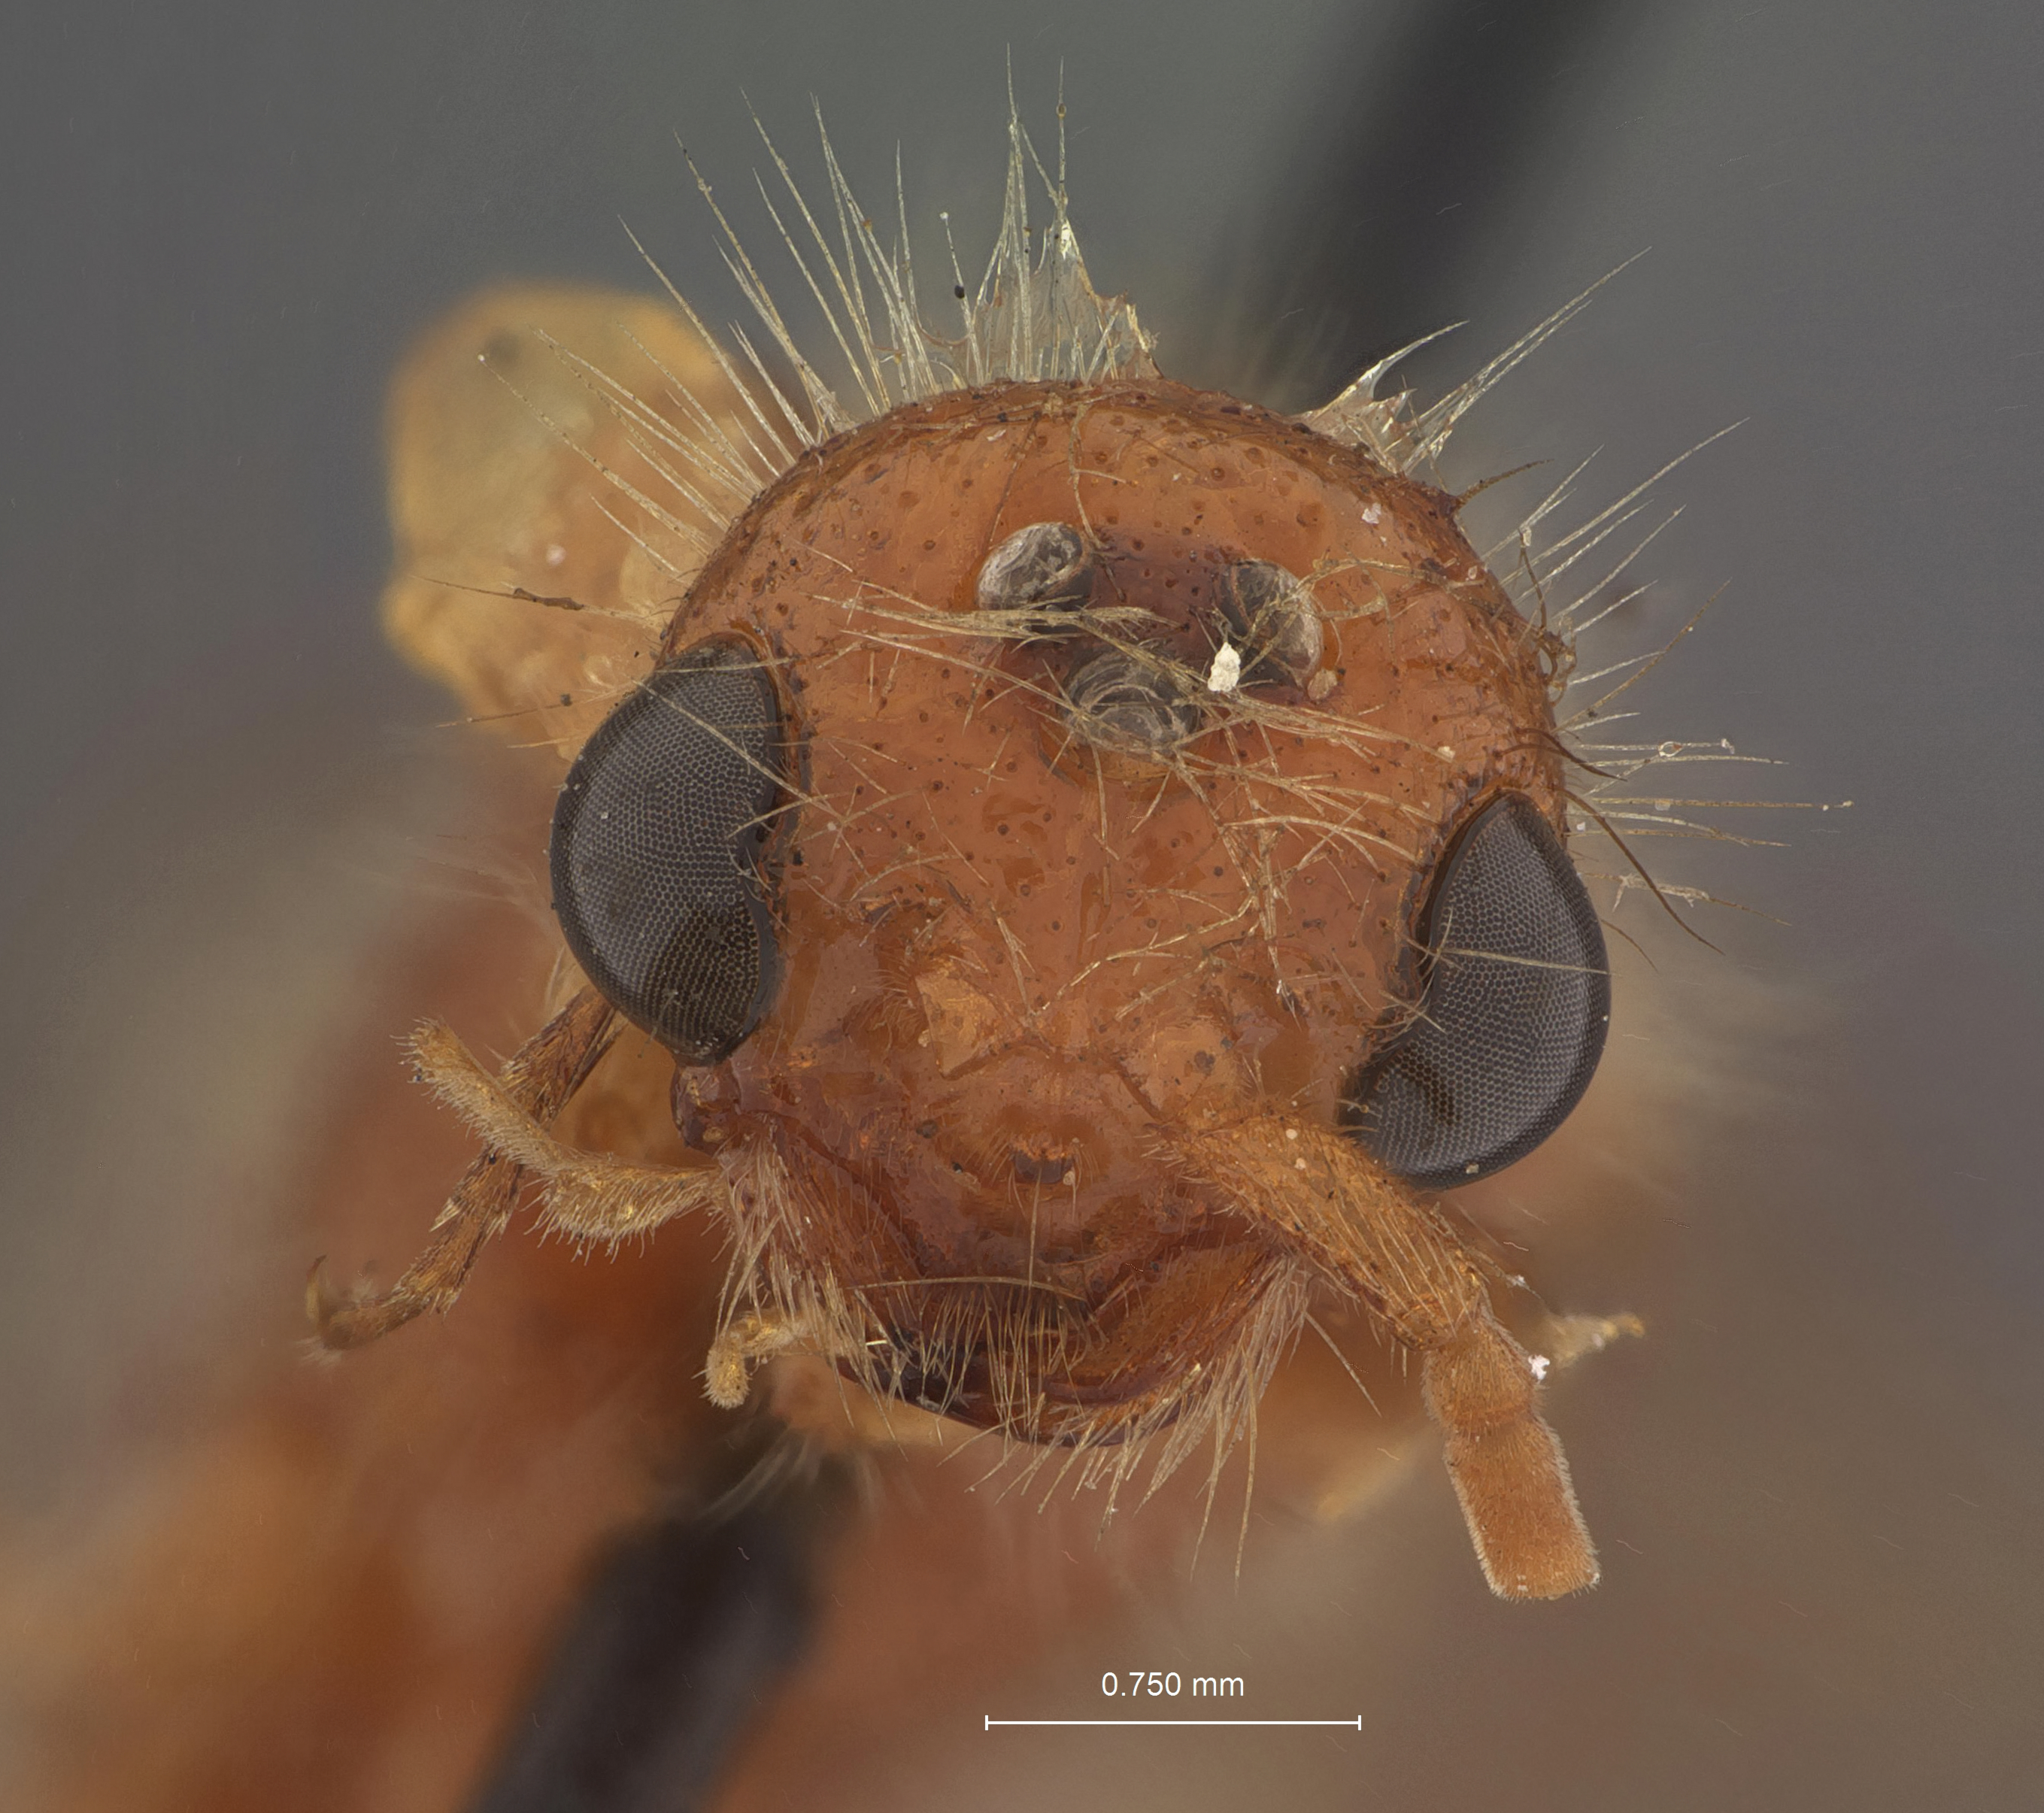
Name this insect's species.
Photomorphus vegas
